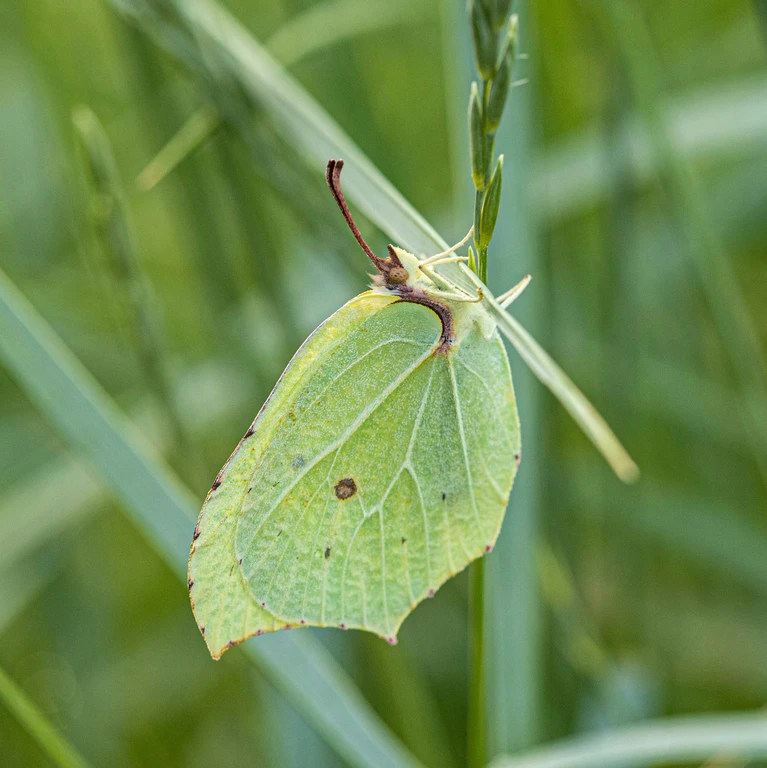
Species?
Gonepteryx rhamni
